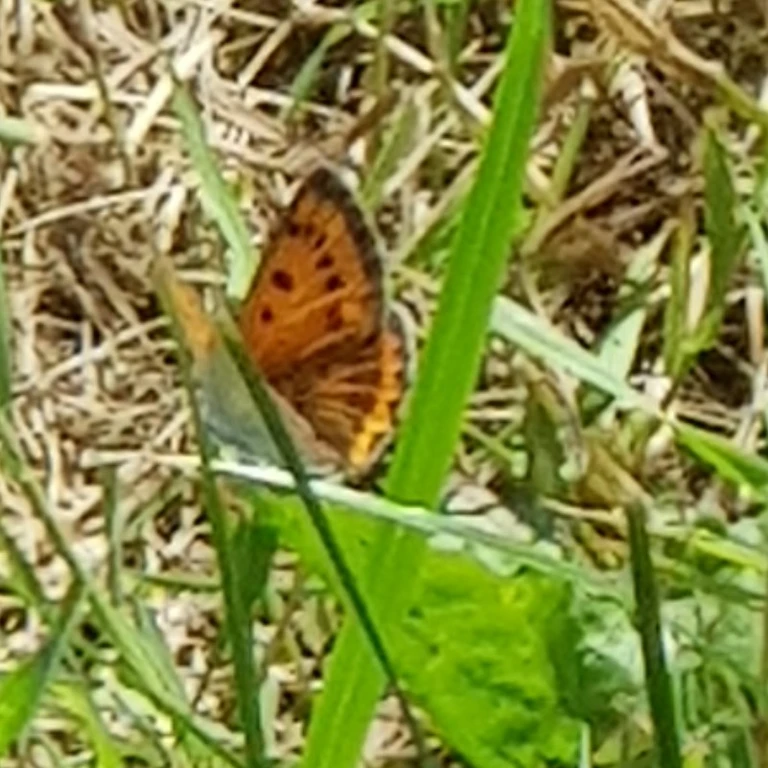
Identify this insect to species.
Lycaena dispar
